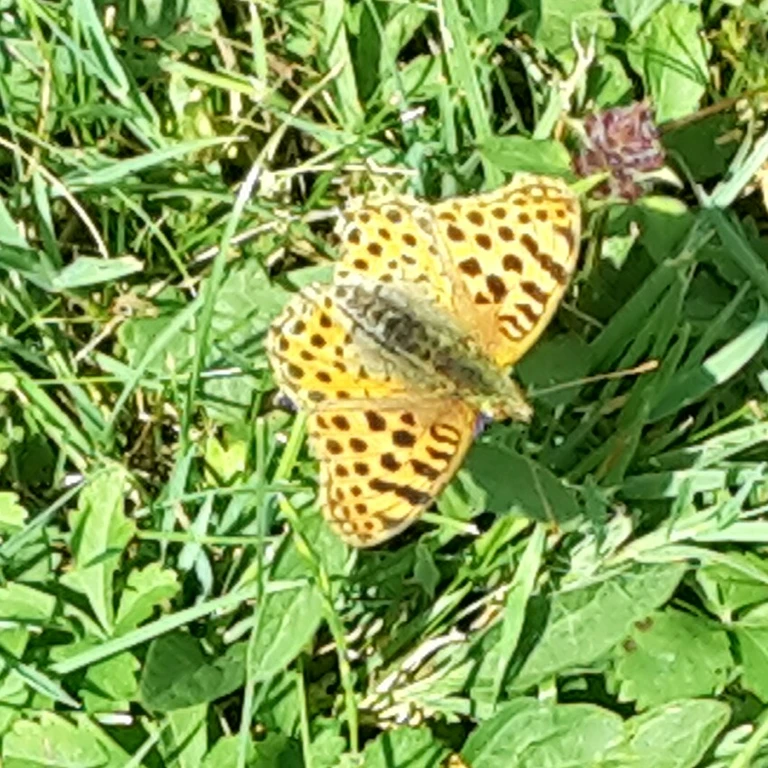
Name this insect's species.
Issoria lathonia
